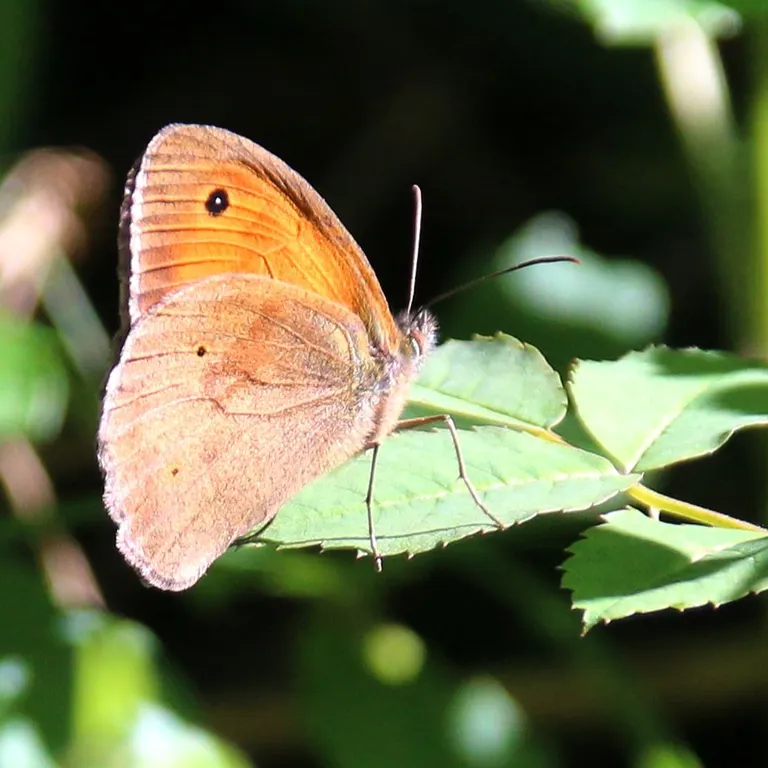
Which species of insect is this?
Maniola jurtina
